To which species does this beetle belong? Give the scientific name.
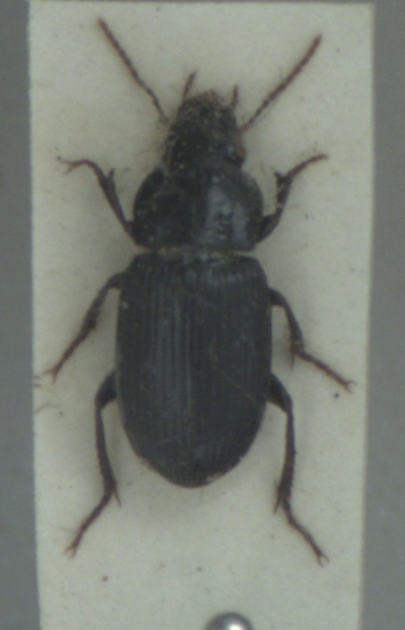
Harpalus rufipalpis
